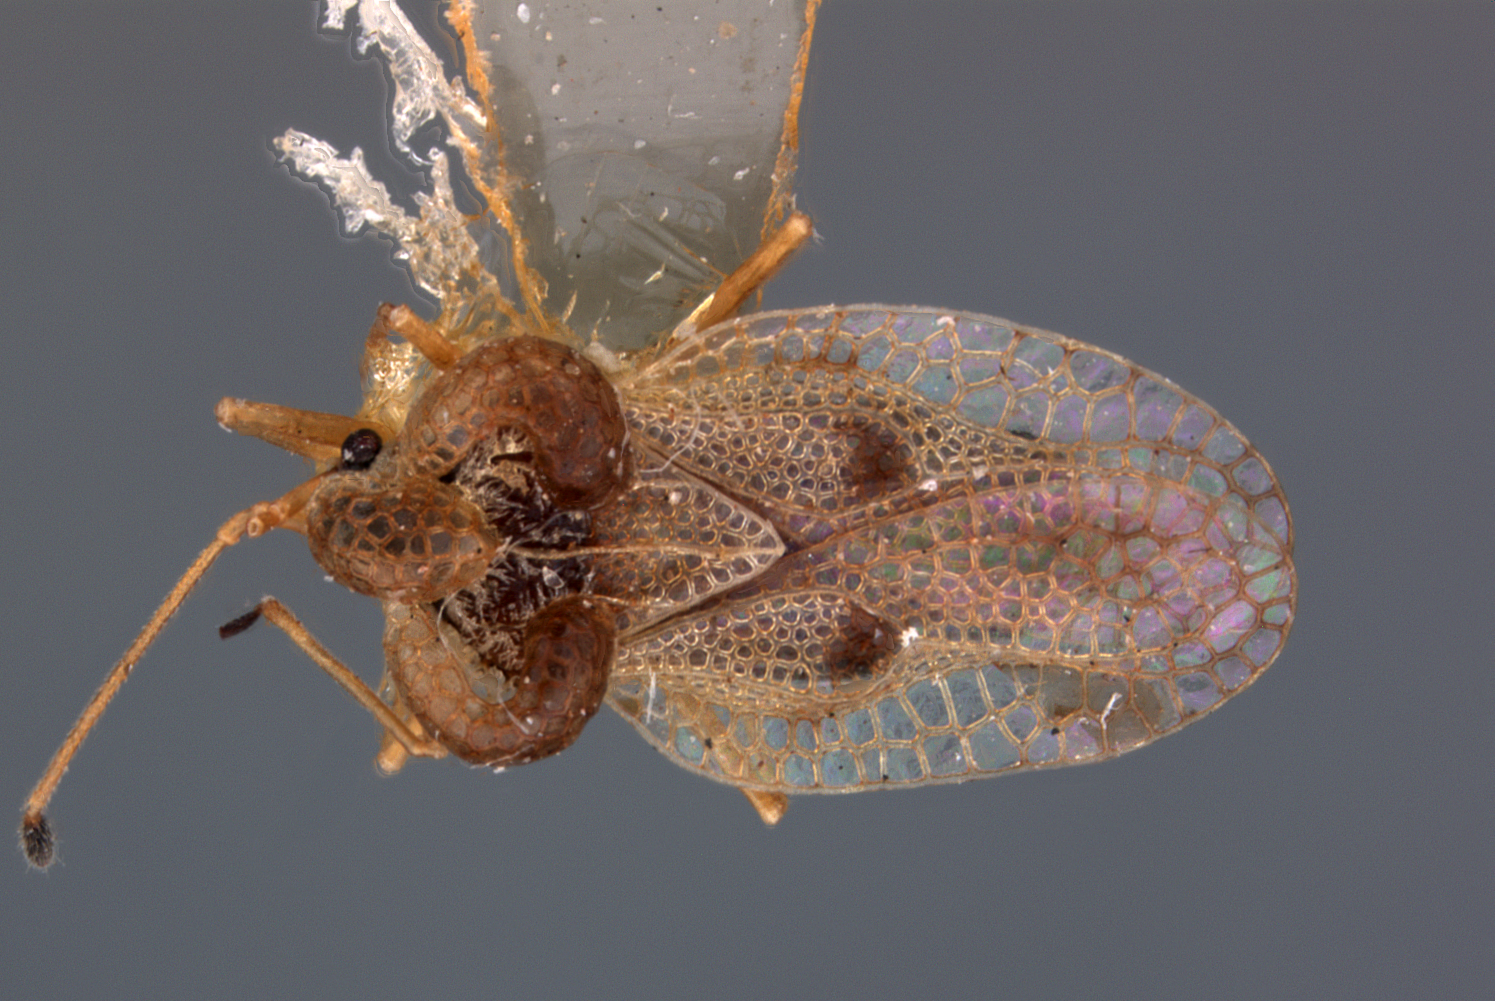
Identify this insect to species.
Calotingis knighti
